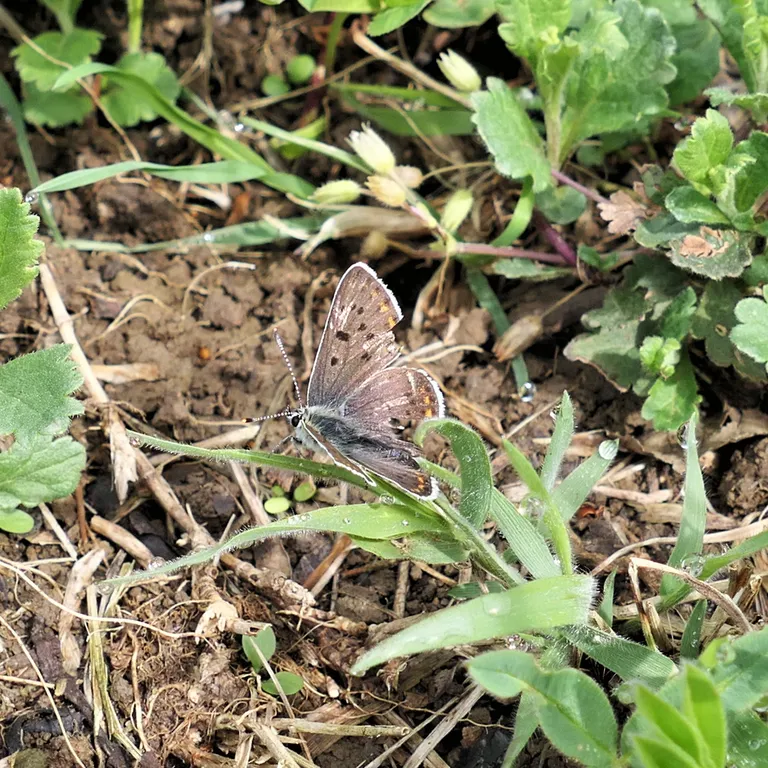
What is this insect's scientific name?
Lycaena tityrus (also Loweia tityrus)
